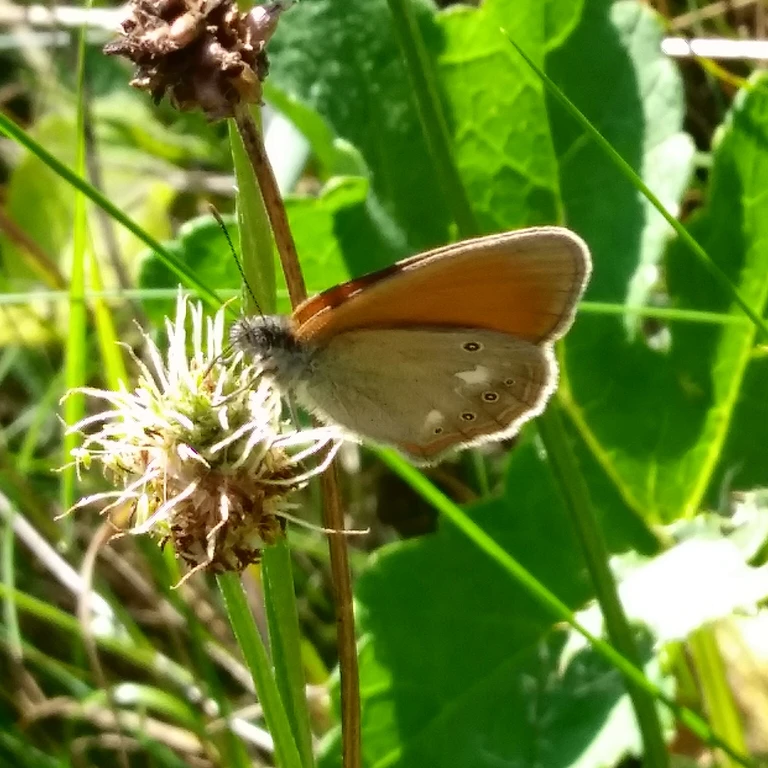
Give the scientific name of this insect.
Coenonympha glycerion (also Coenonympha iphis)
